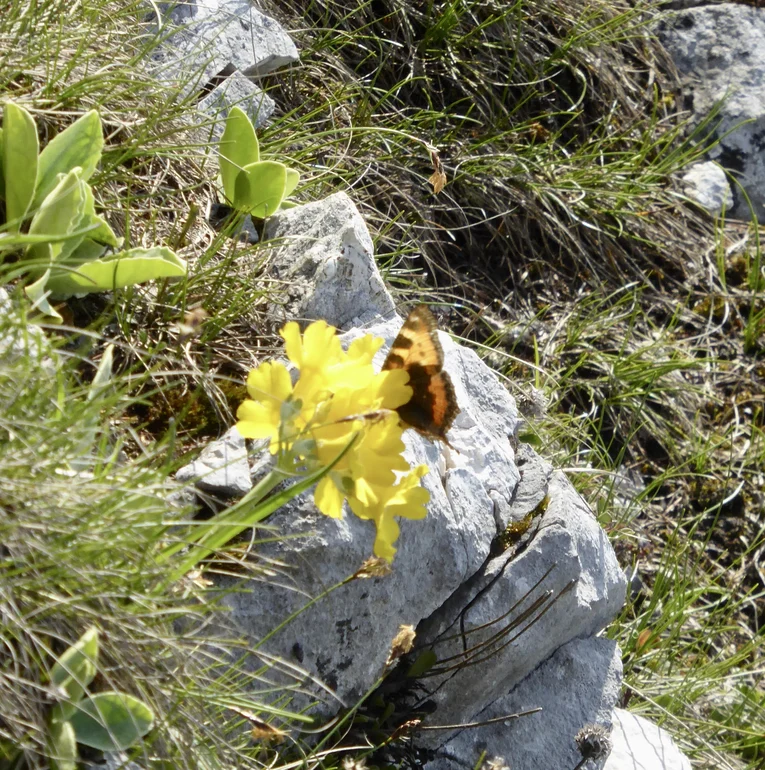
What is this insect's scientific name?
Aglais urticae
